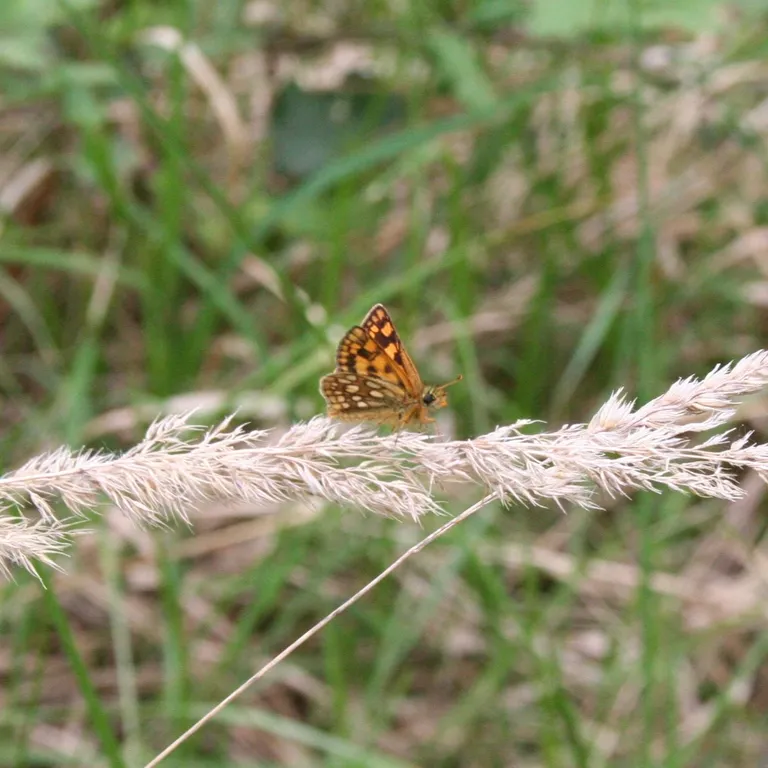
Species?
Carterocephalus palaemon
